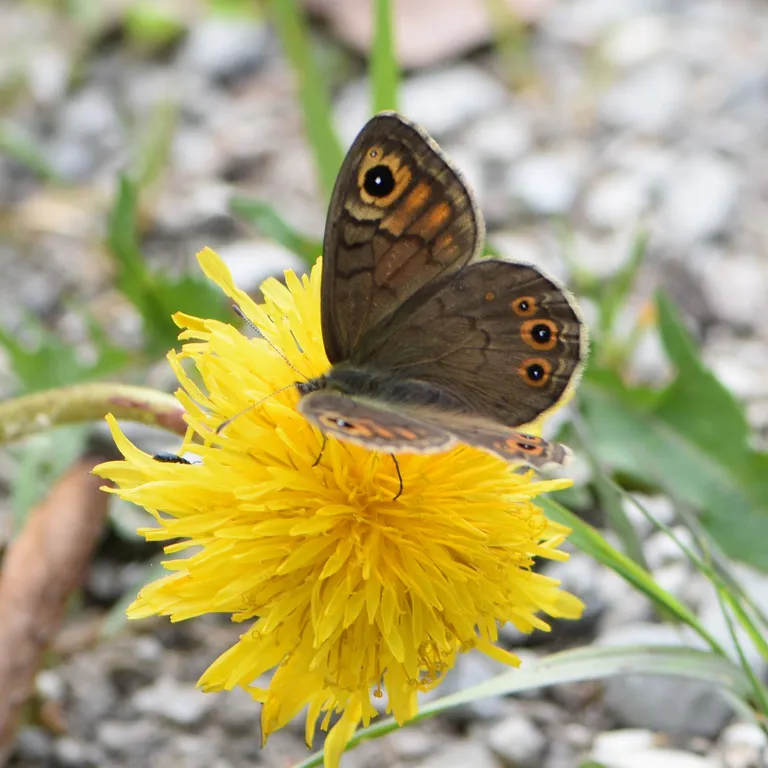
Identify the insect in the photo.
Lasiommata petropolitana (also Pararge petropolitana)
